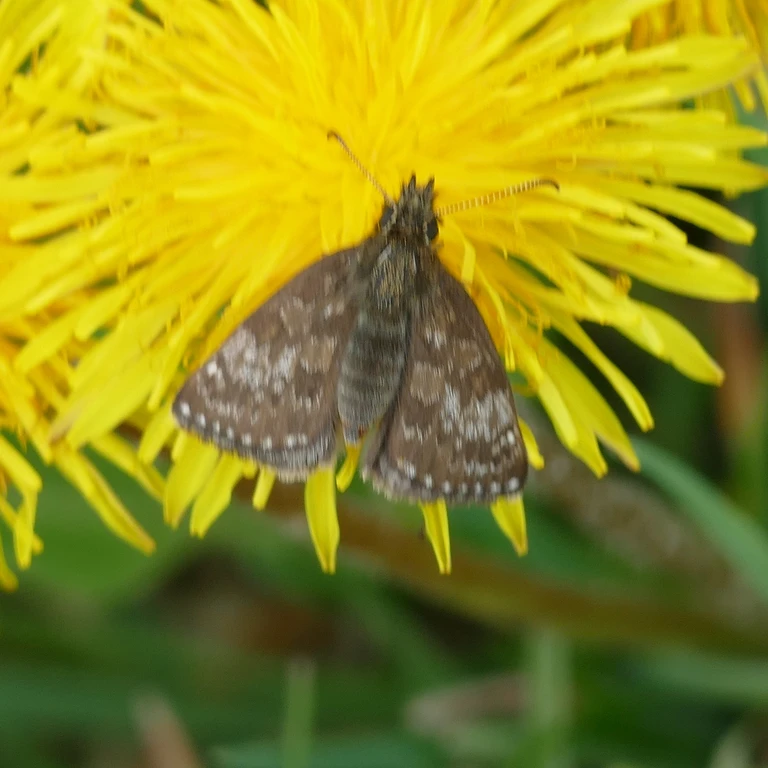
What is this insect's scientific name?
Erynnis tages
